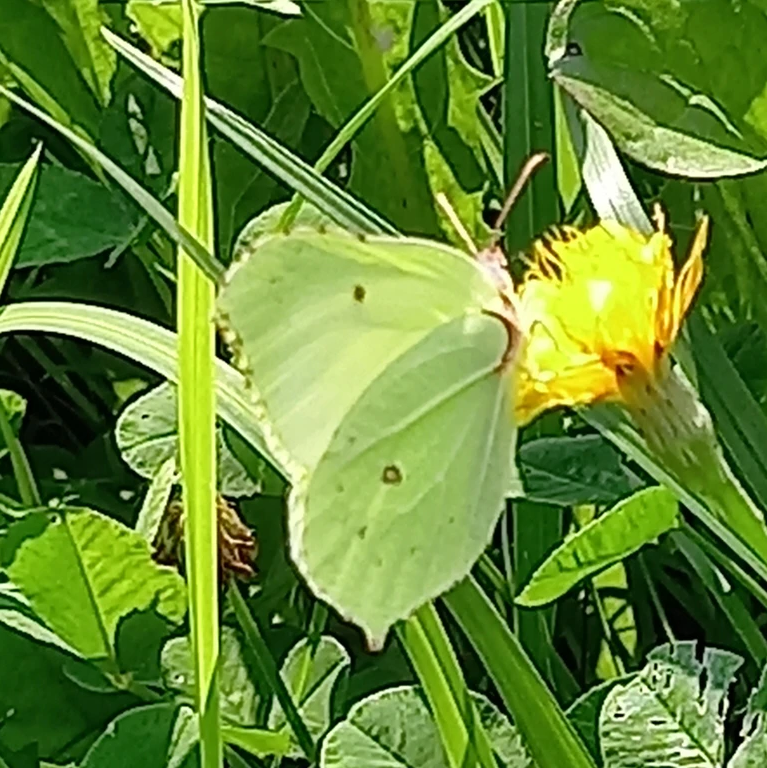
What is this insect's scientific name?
Gonepteryx rhamni
